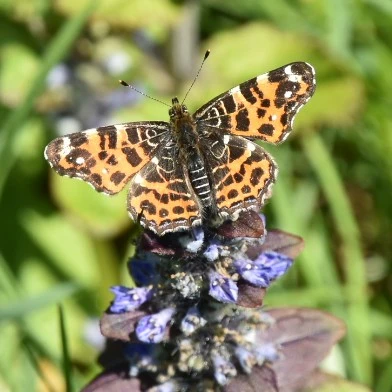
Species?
Araschnia levana
